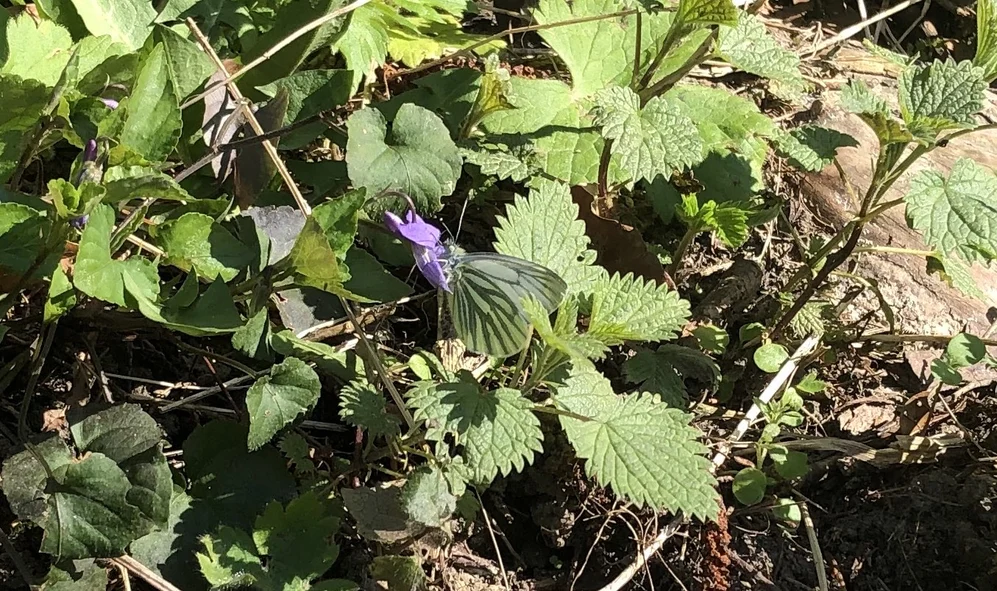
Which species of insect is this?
Pieris napi
